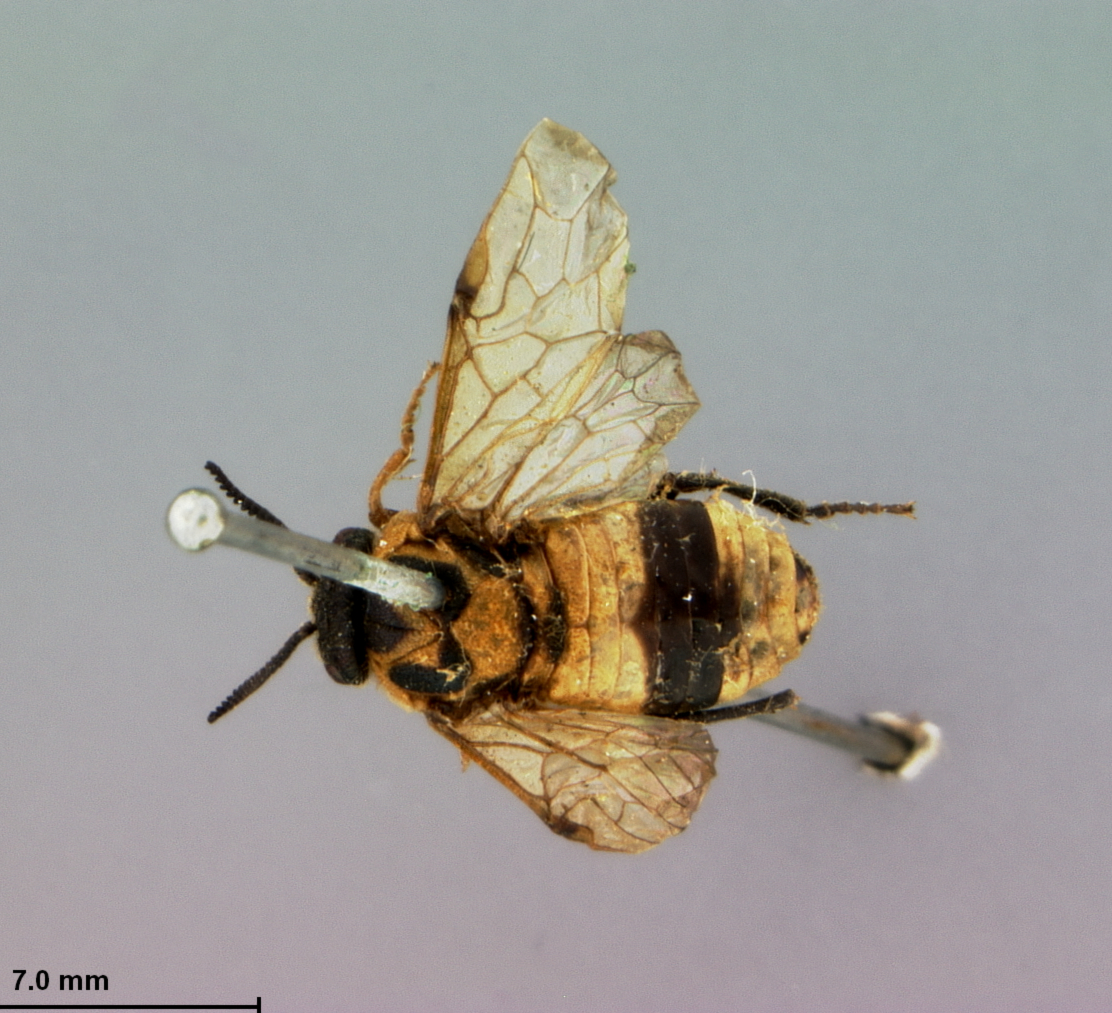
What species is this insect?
Diprion nipponica
